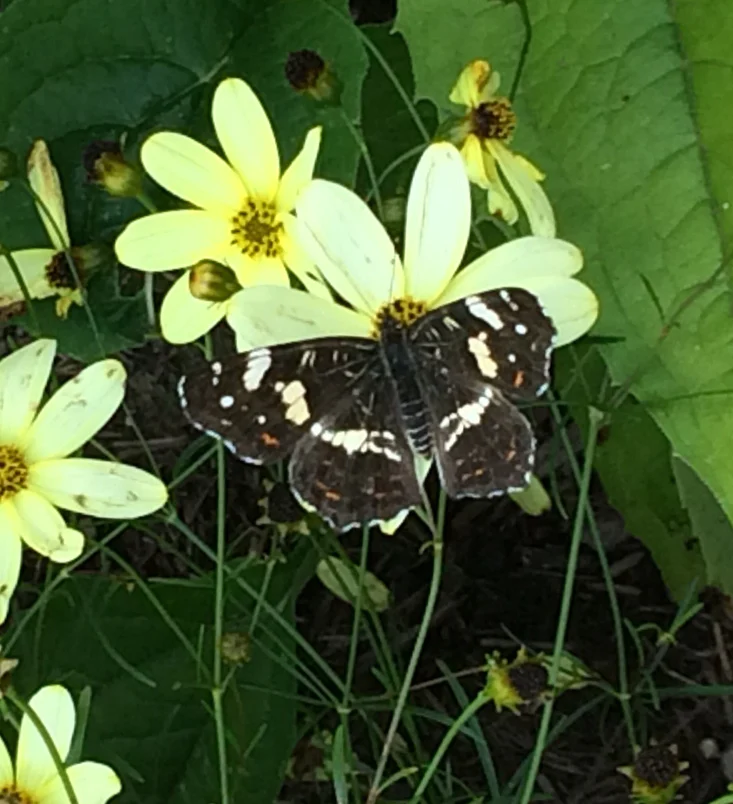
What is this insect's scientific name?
Araschnia levana
